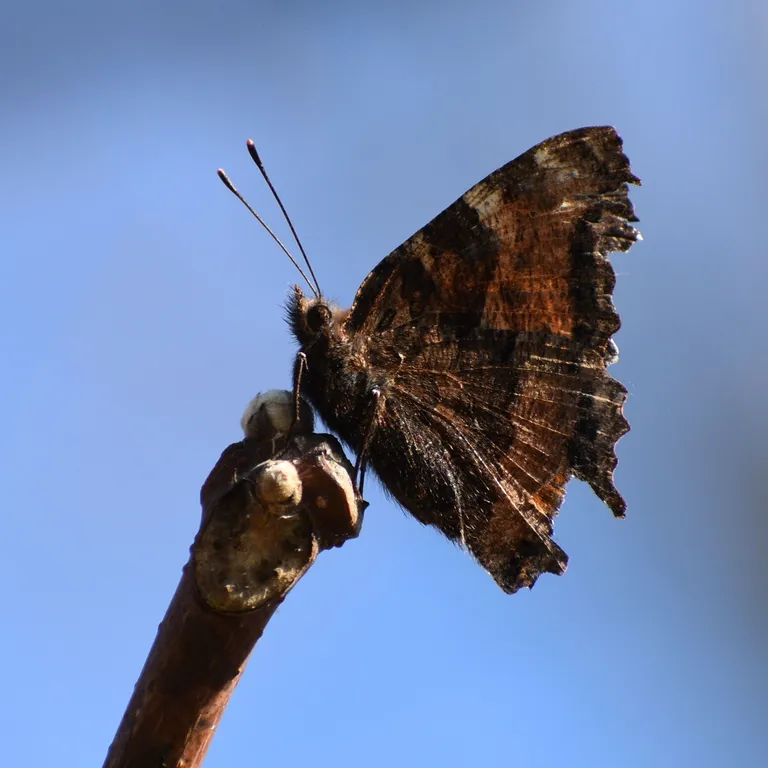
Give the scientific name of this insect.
Nymphalis polychloros
